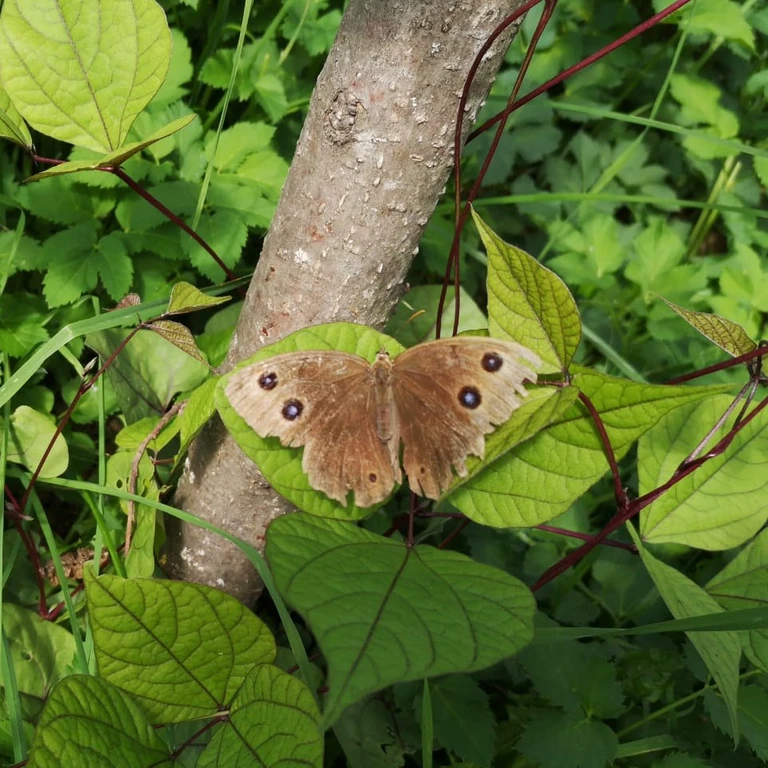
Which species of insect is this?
Minois dryas
